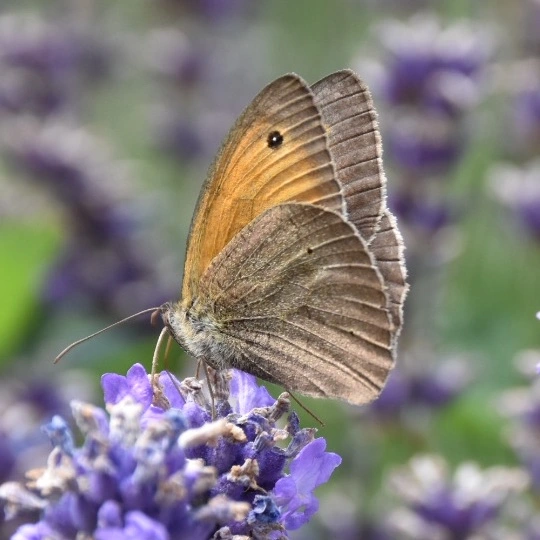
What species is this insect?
Maniola jurtina
